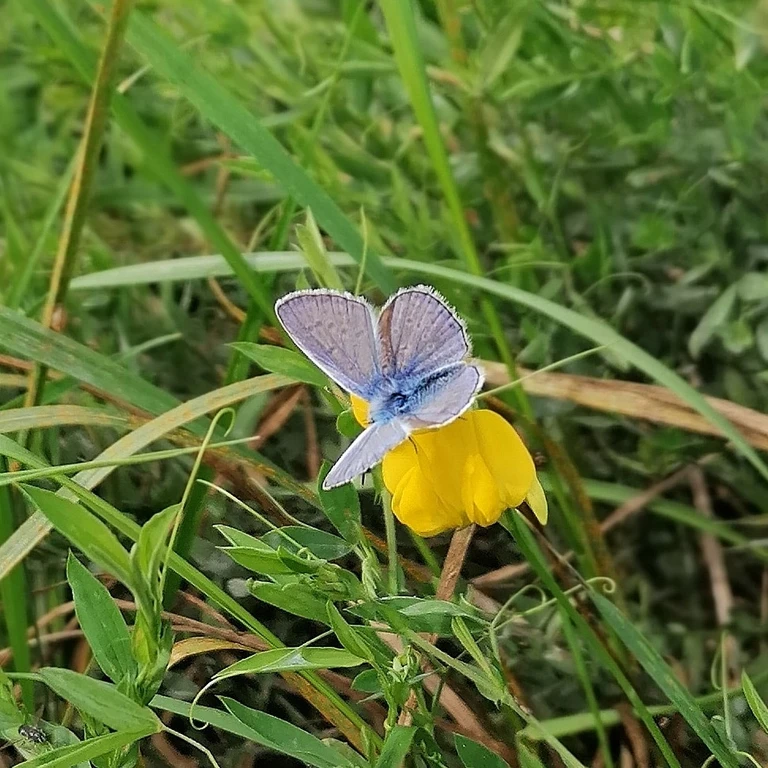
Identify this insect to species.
Polyommatus icarus
